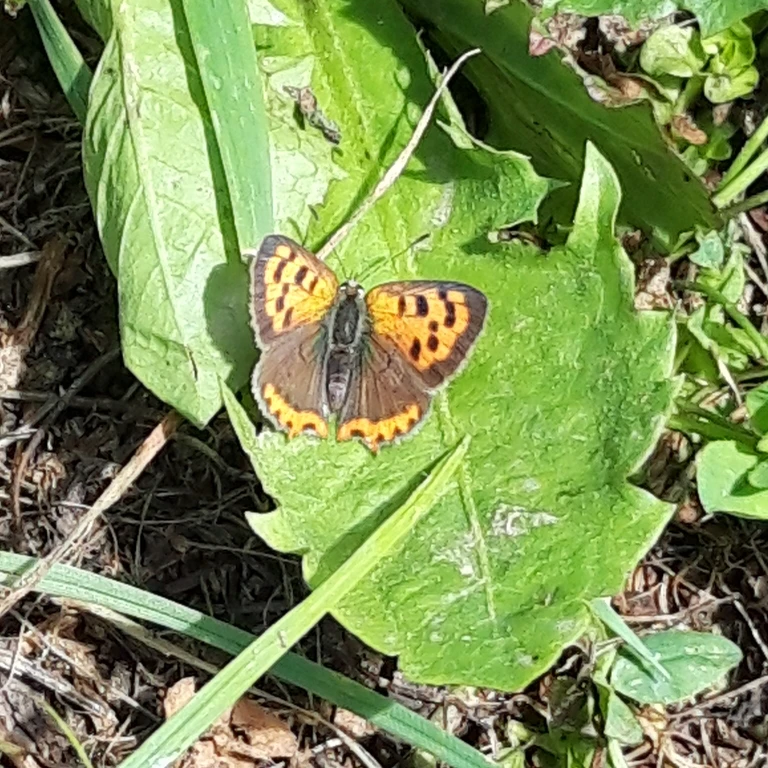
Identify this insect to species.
Lycaena phlaeas
